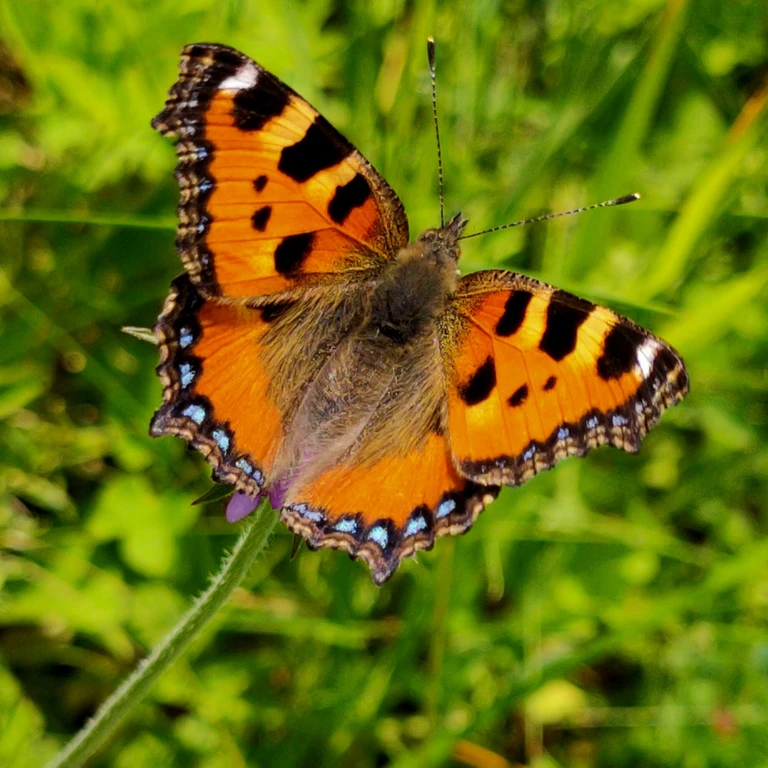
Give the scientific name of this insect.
Aglais urticae
